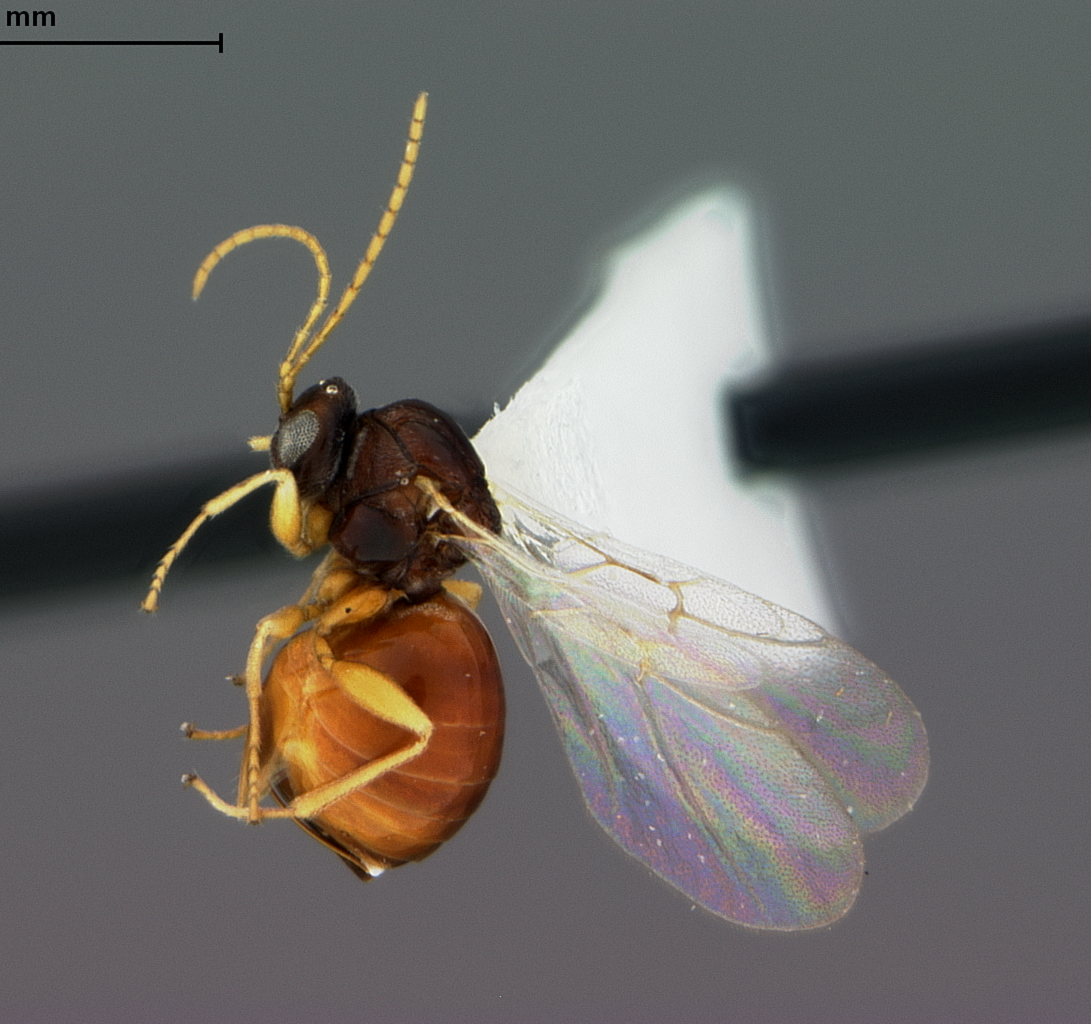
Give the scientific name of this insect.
Dryocosmus rileypokei
